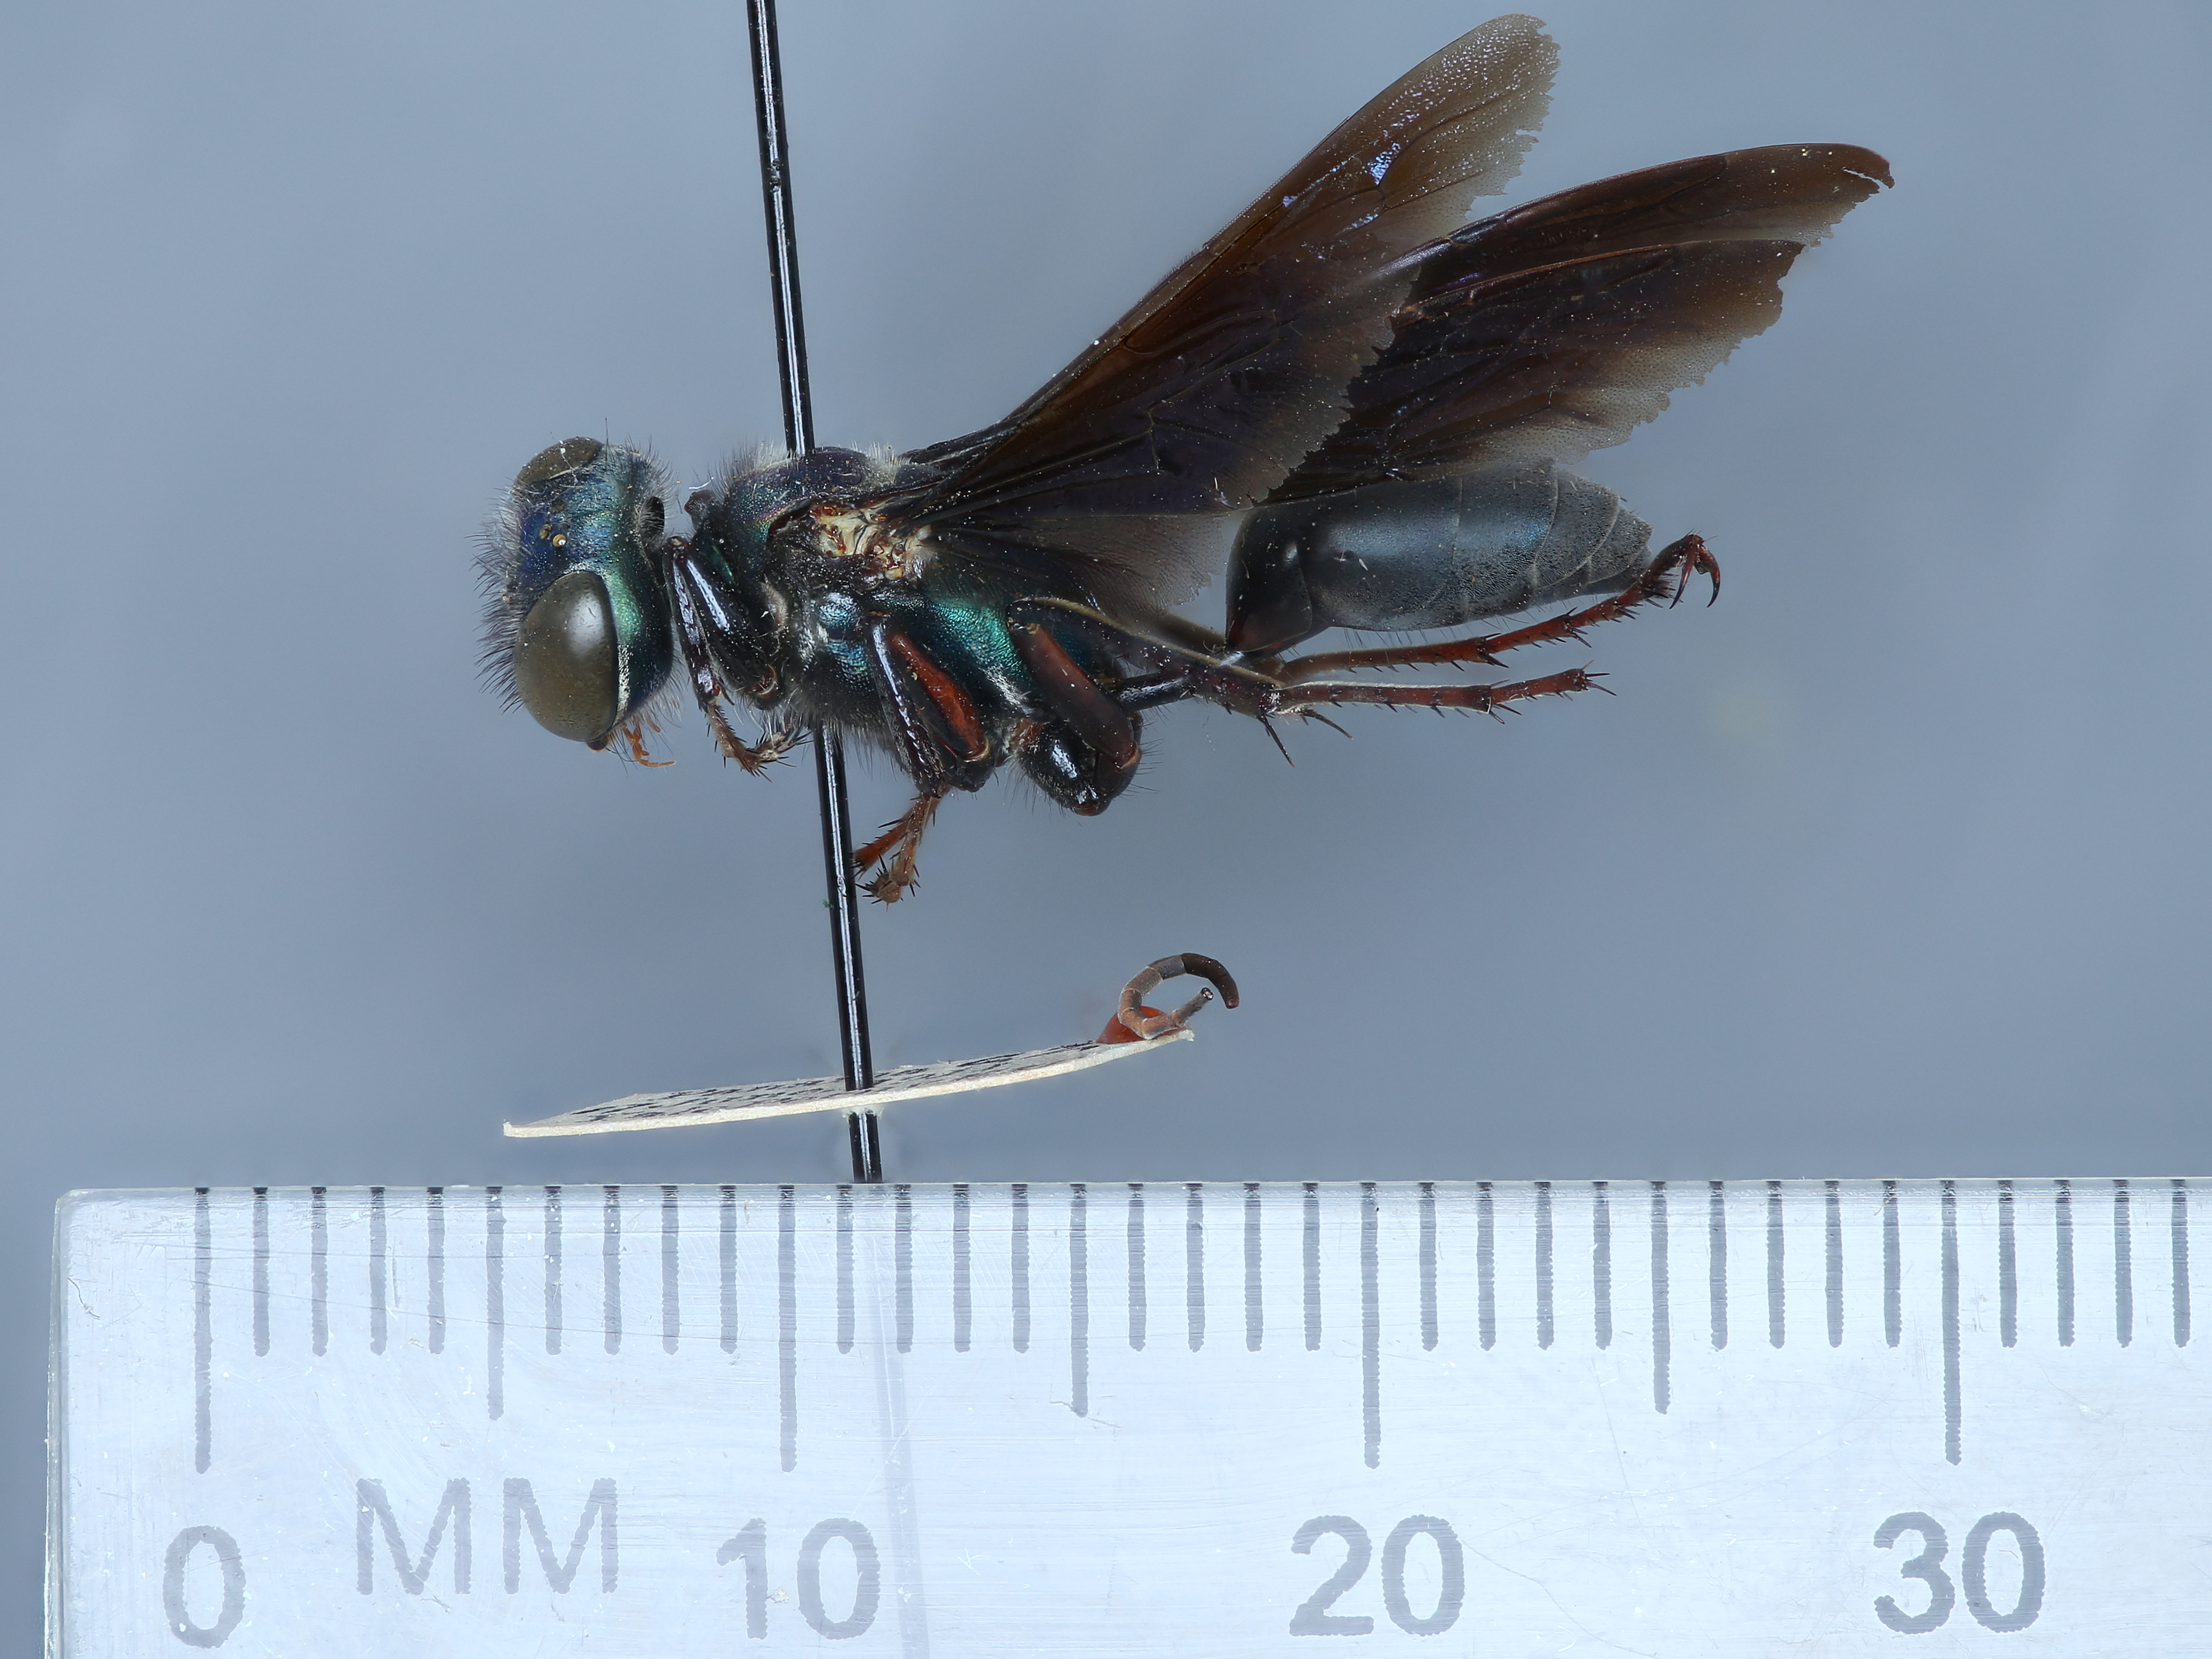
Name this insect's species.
Isodontia bipunctata
